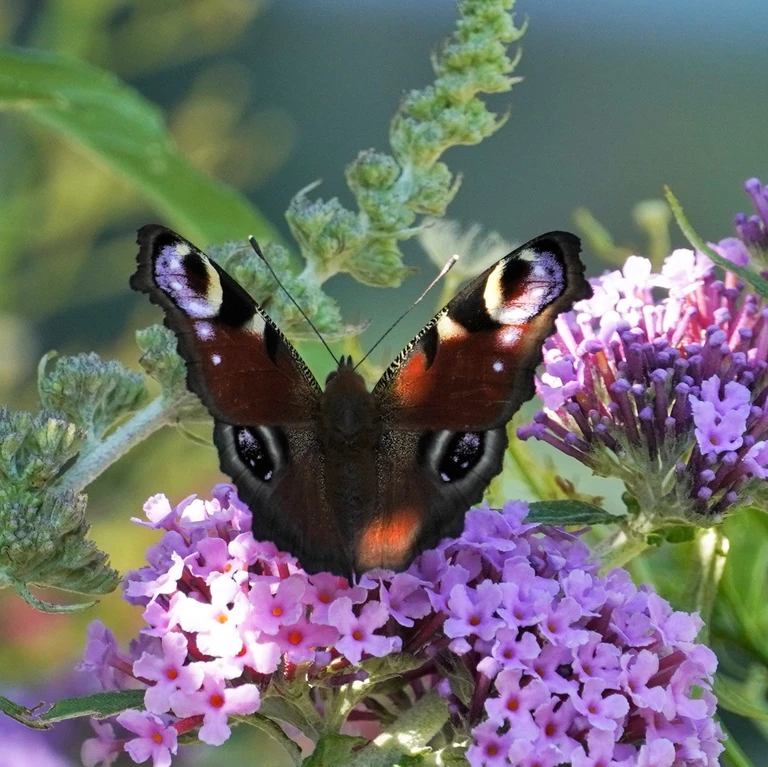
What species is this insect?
Aglais io
